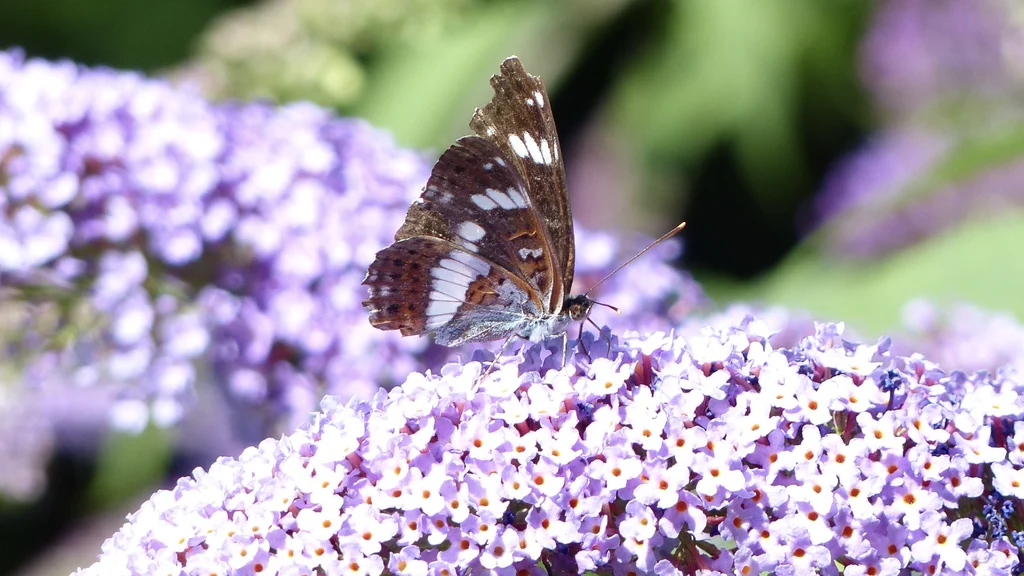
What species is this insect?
Limenitis camilla (also Ladoga camilla)
